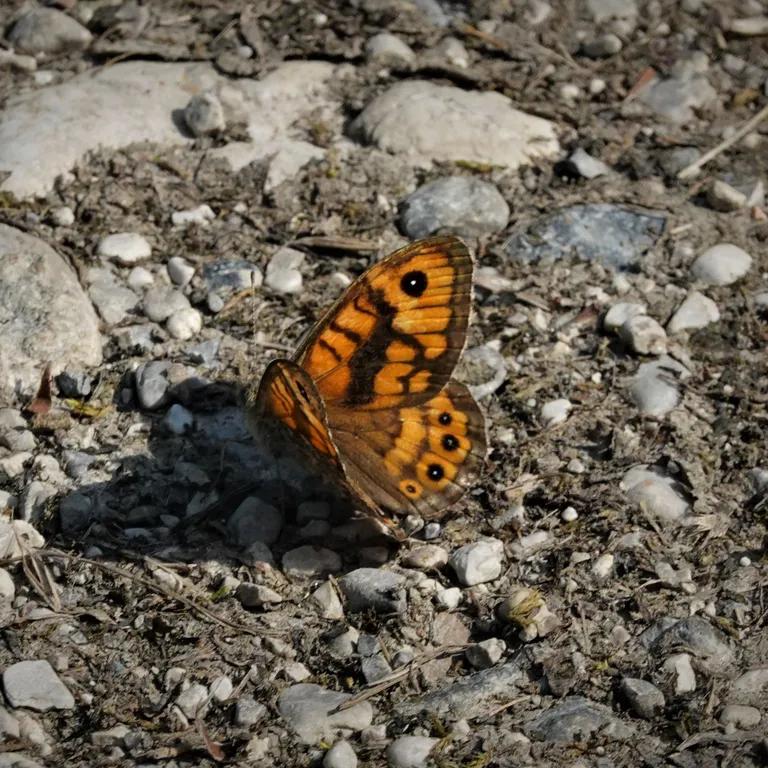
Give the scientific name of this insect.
Lasiommata megera (also Pararge megera)
